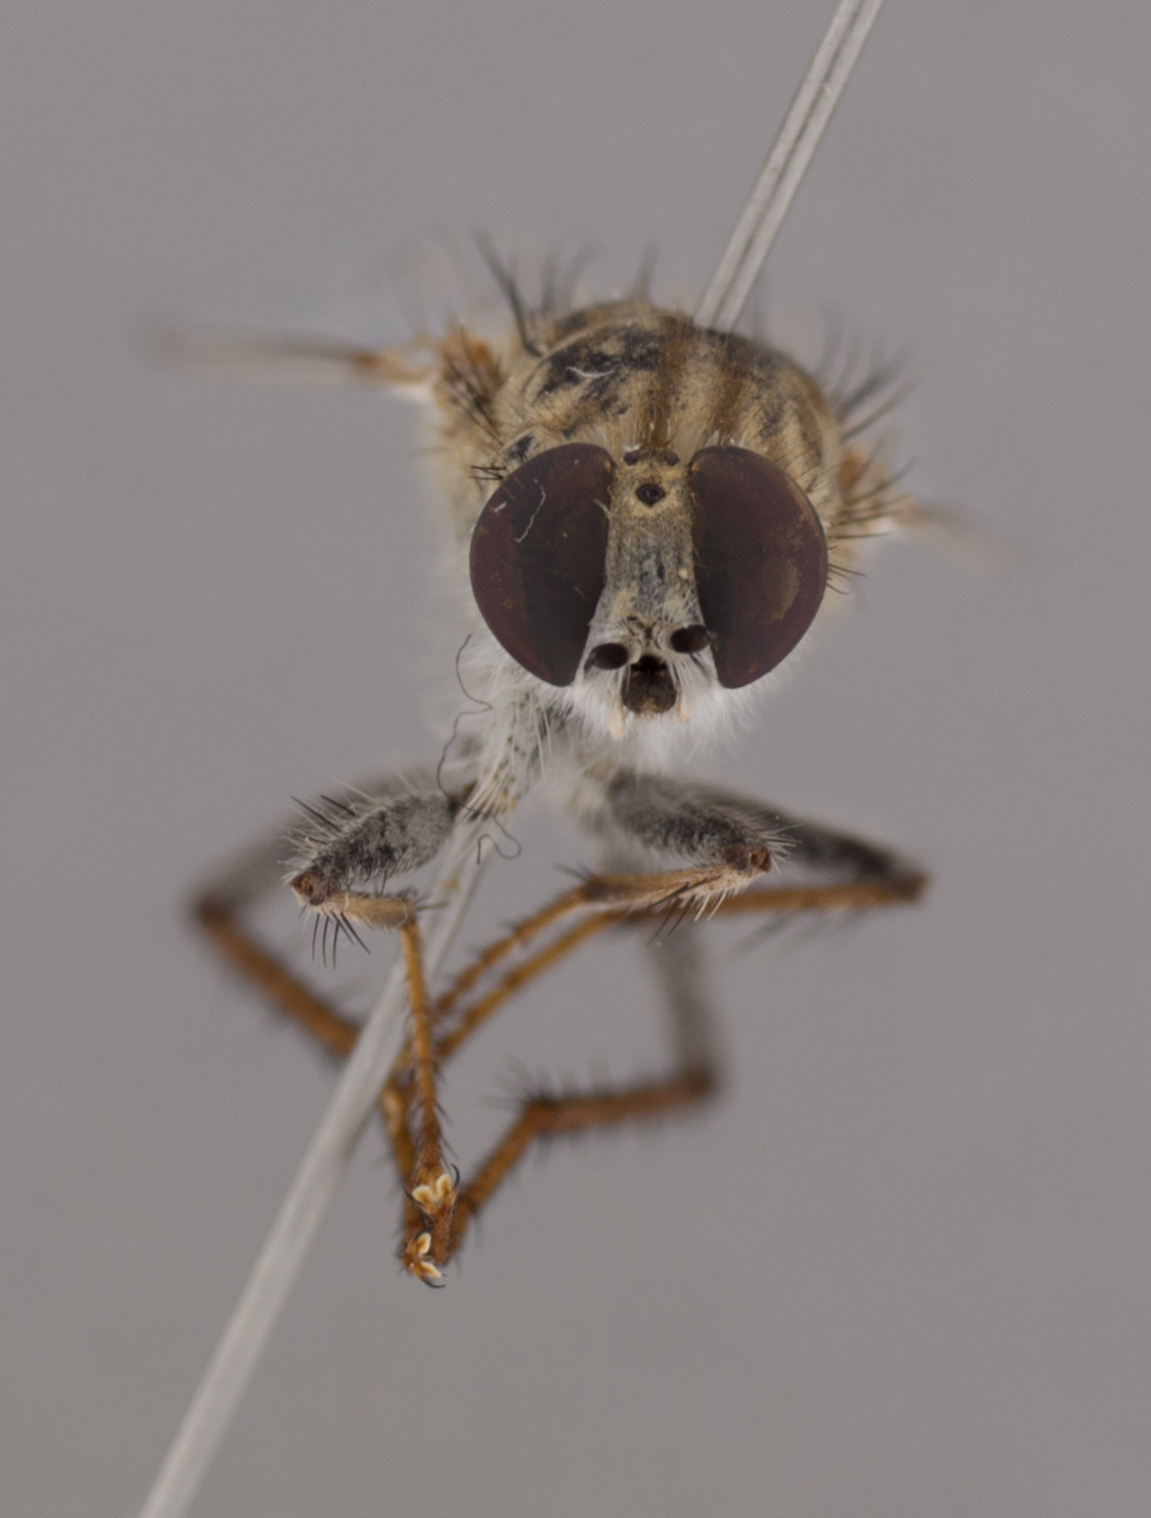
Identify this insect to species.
Apiocera parkeri
